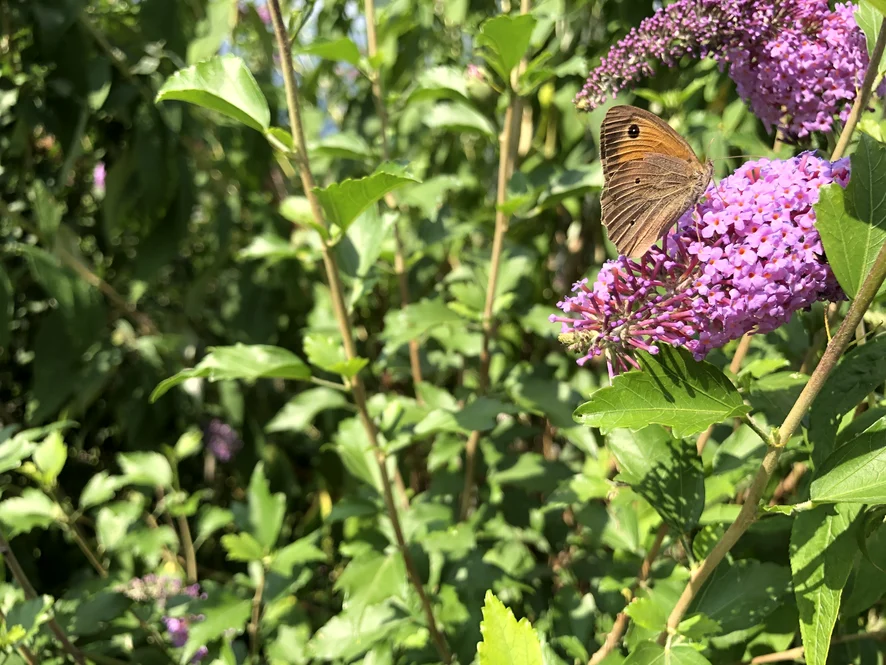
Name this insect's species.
Maniola jurtina
